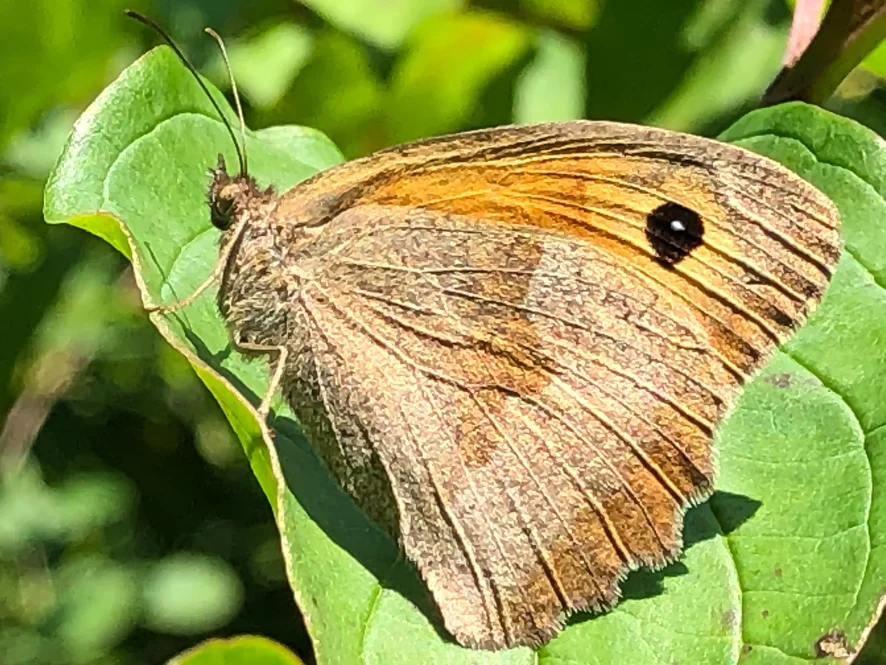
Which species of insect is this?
Maniola jurtina
